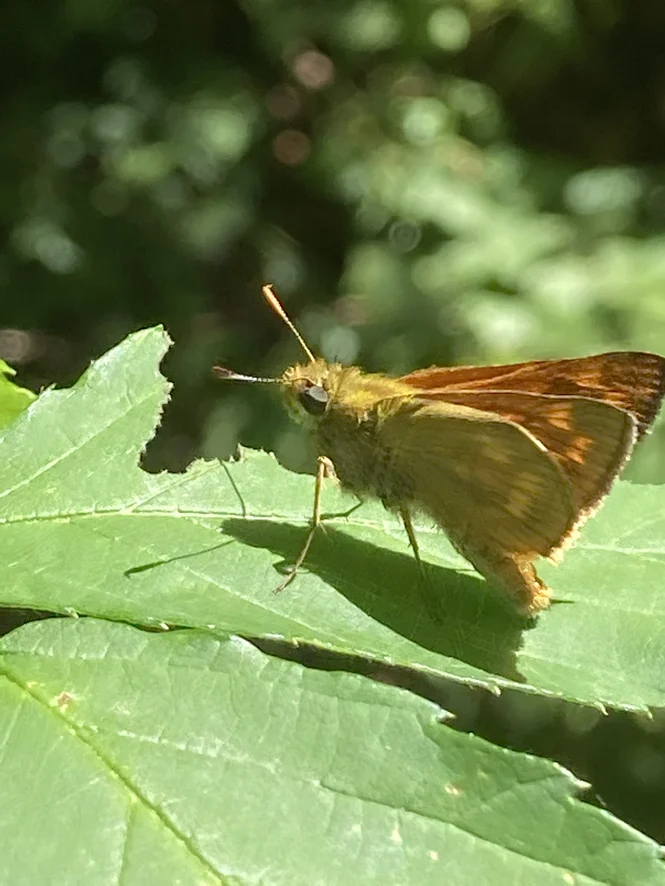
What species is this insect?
Ochlodes sylvanus (also Ochlodes venata)
